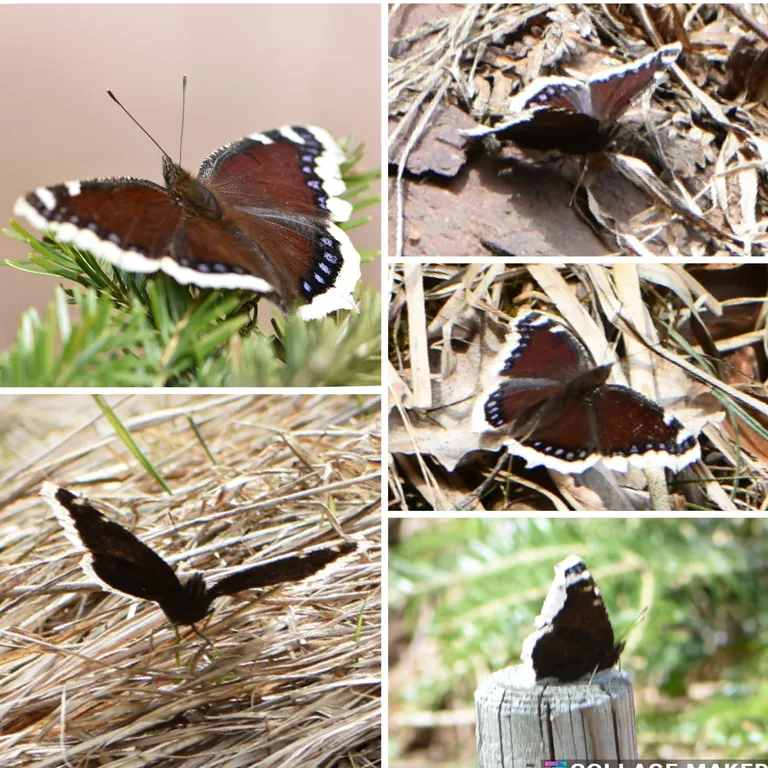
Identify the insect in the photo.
Nymphalis antiopa
